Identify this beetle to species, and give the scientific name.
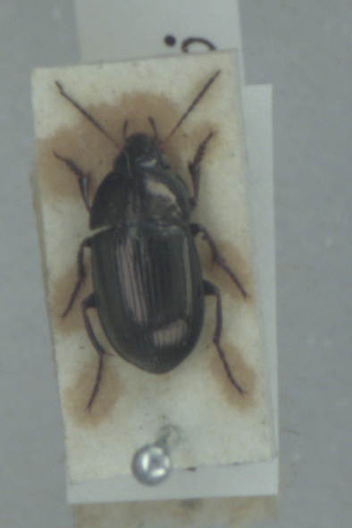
Amara convexior
